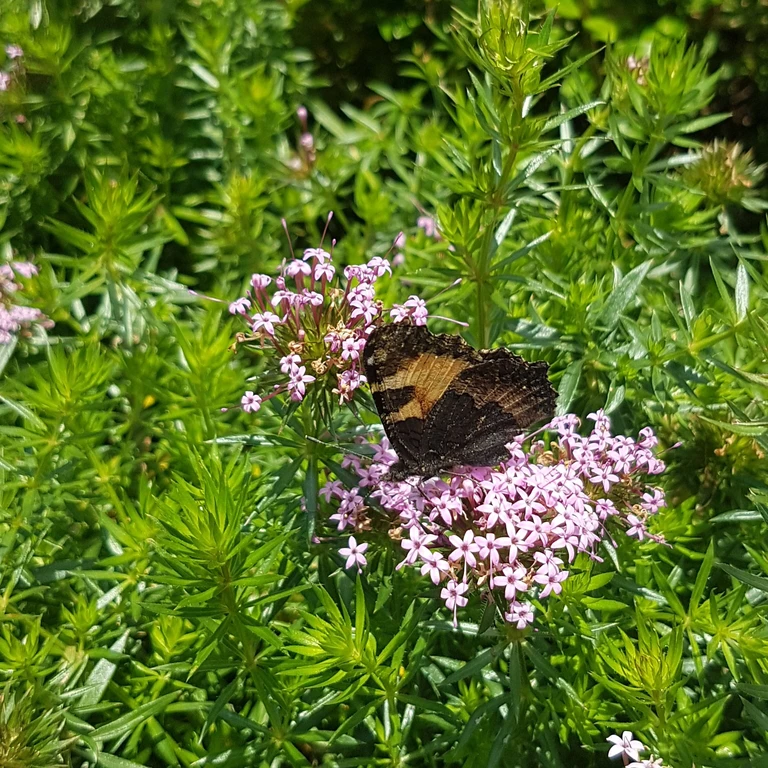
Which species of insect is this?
Aglais urticae
